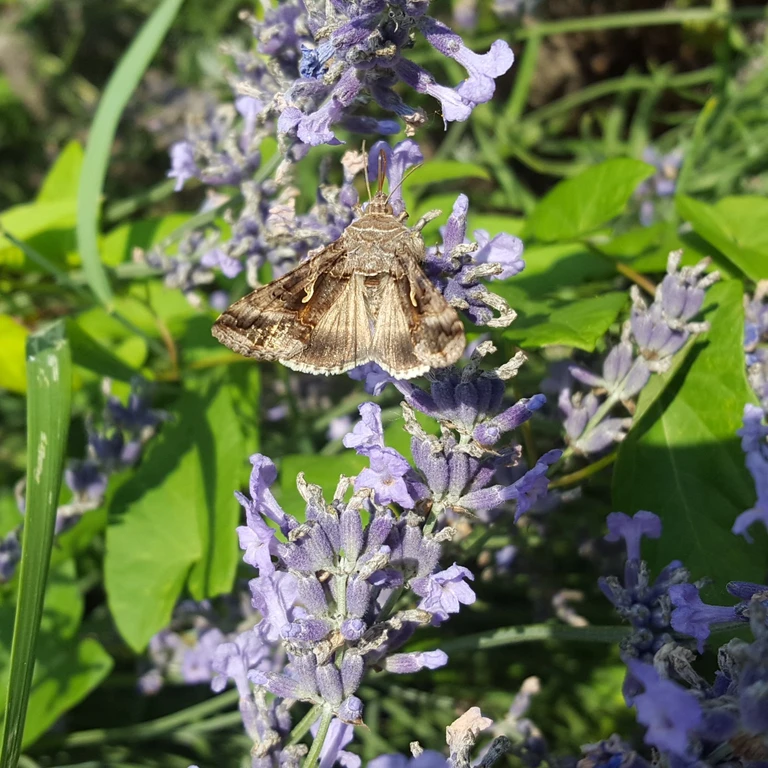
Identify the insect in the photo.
Autographa gamma
